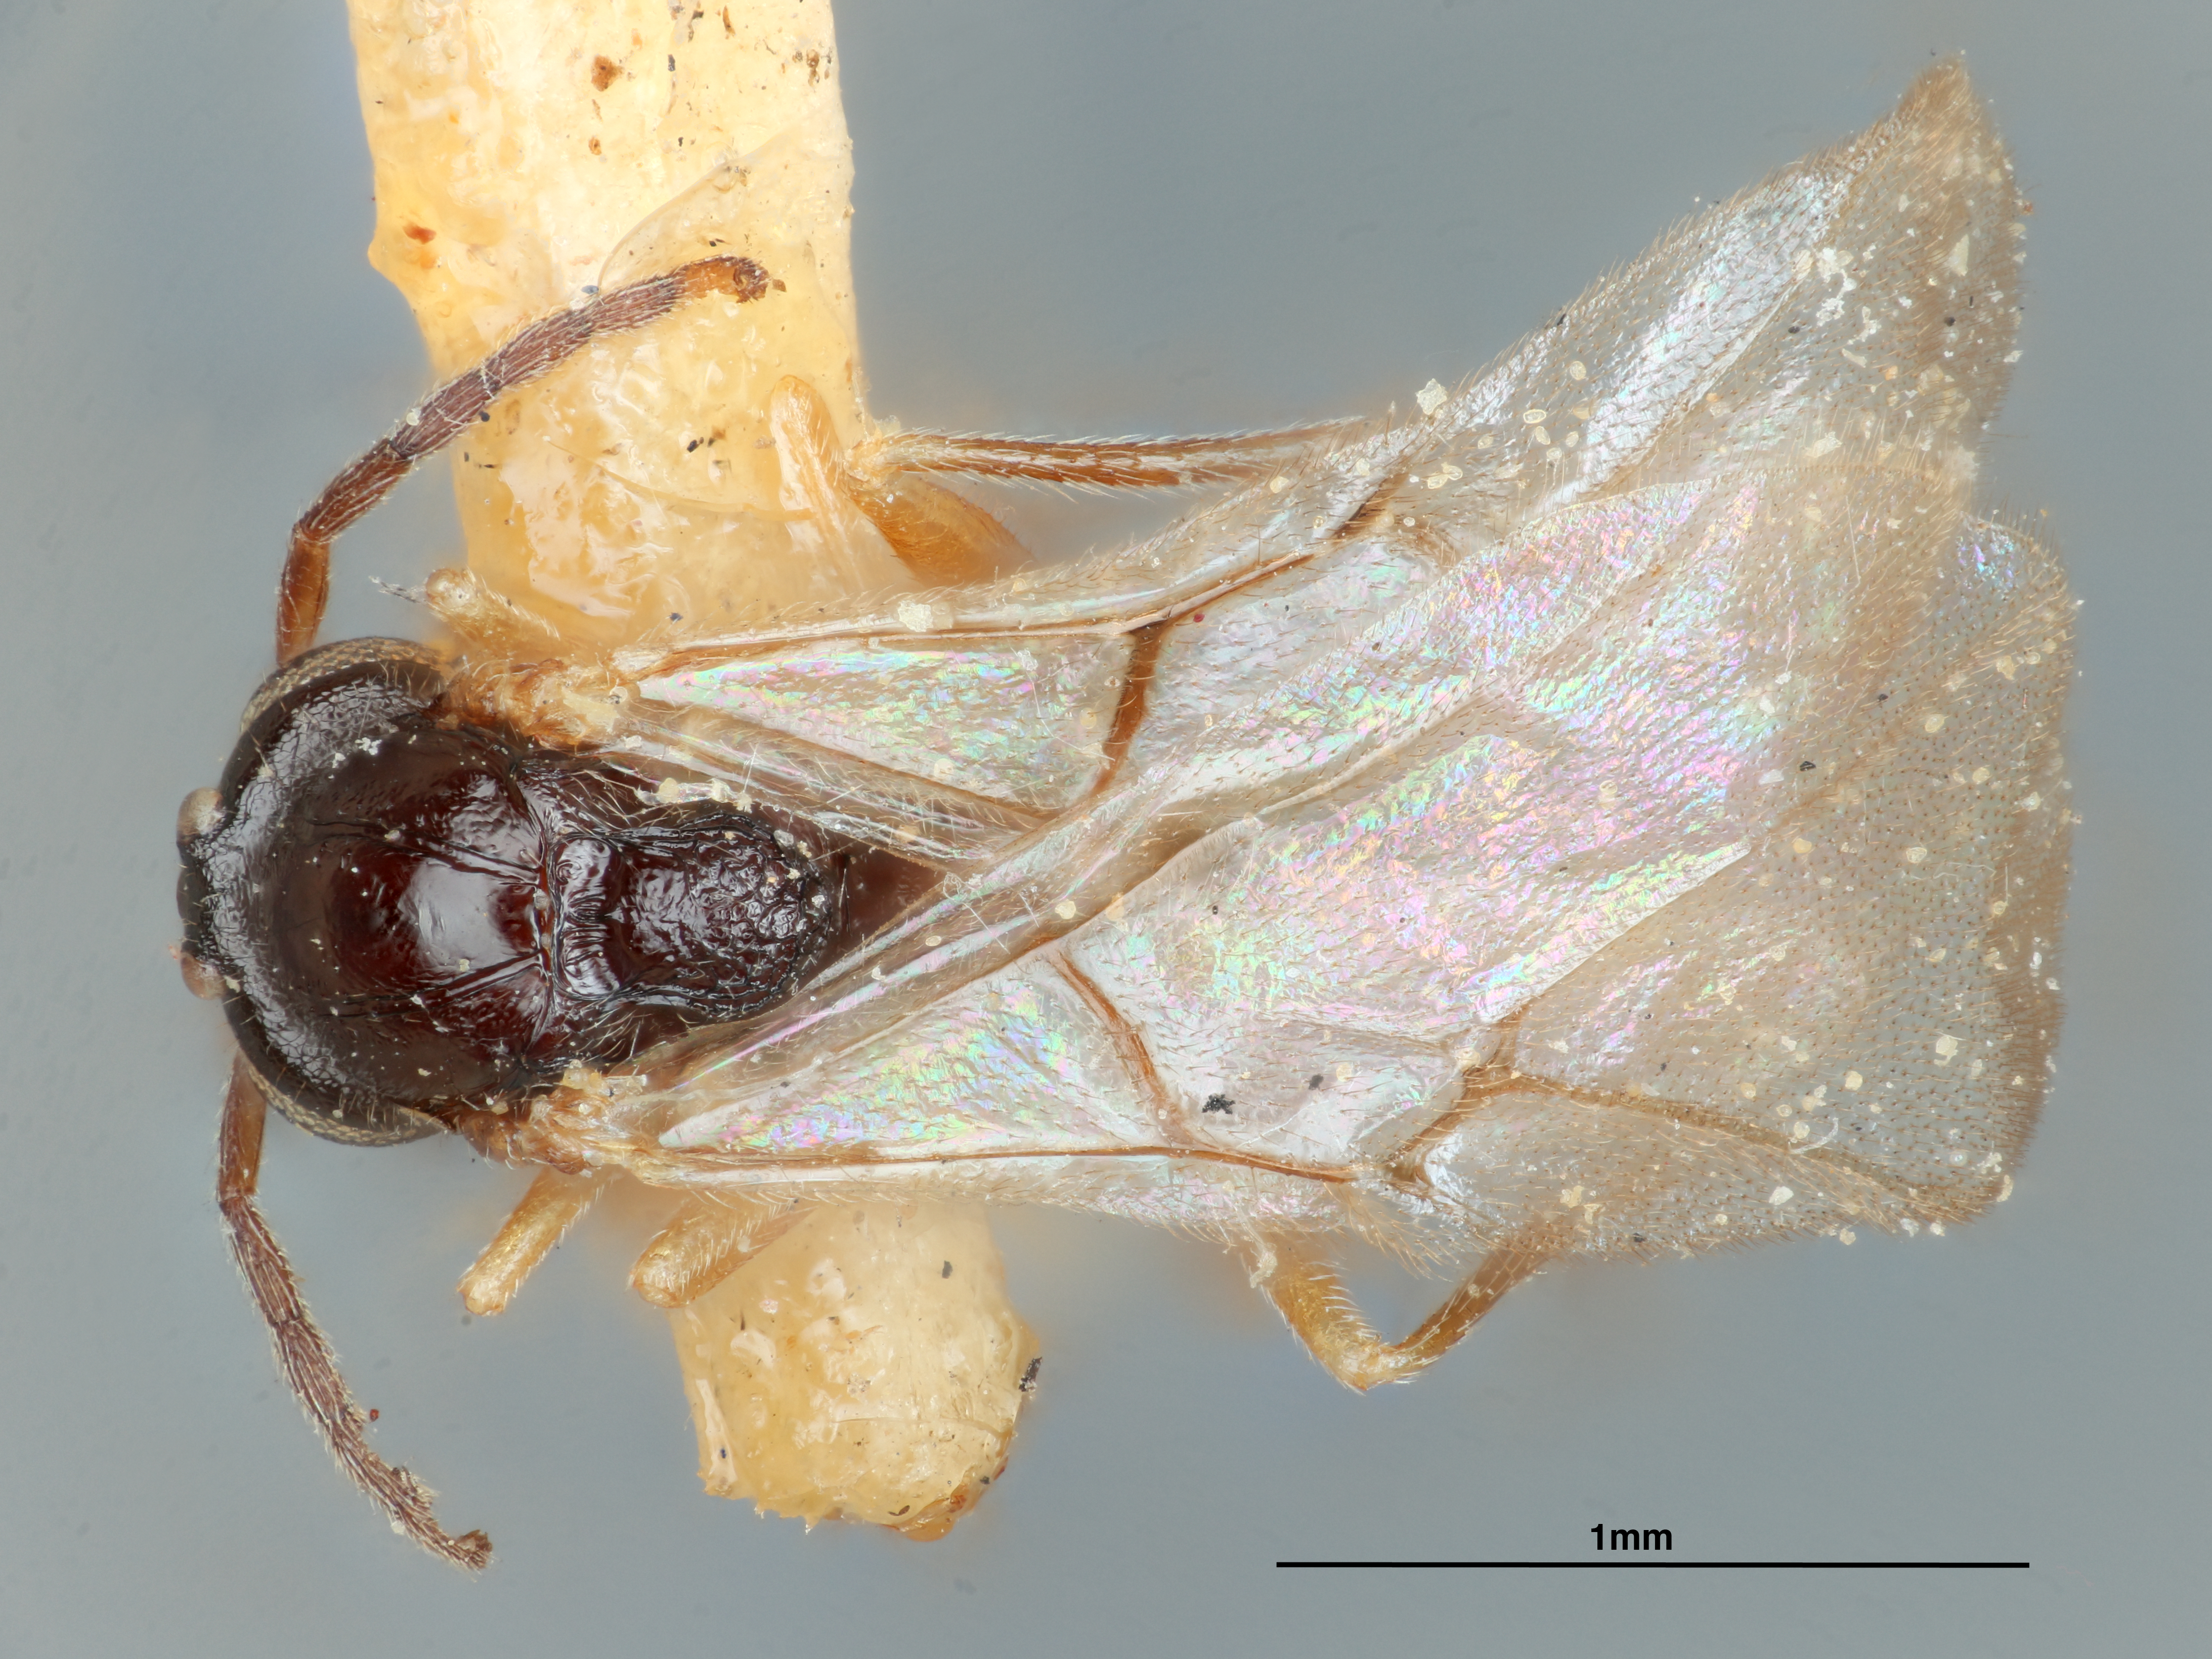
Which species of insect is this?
Dryophanta cinereae
